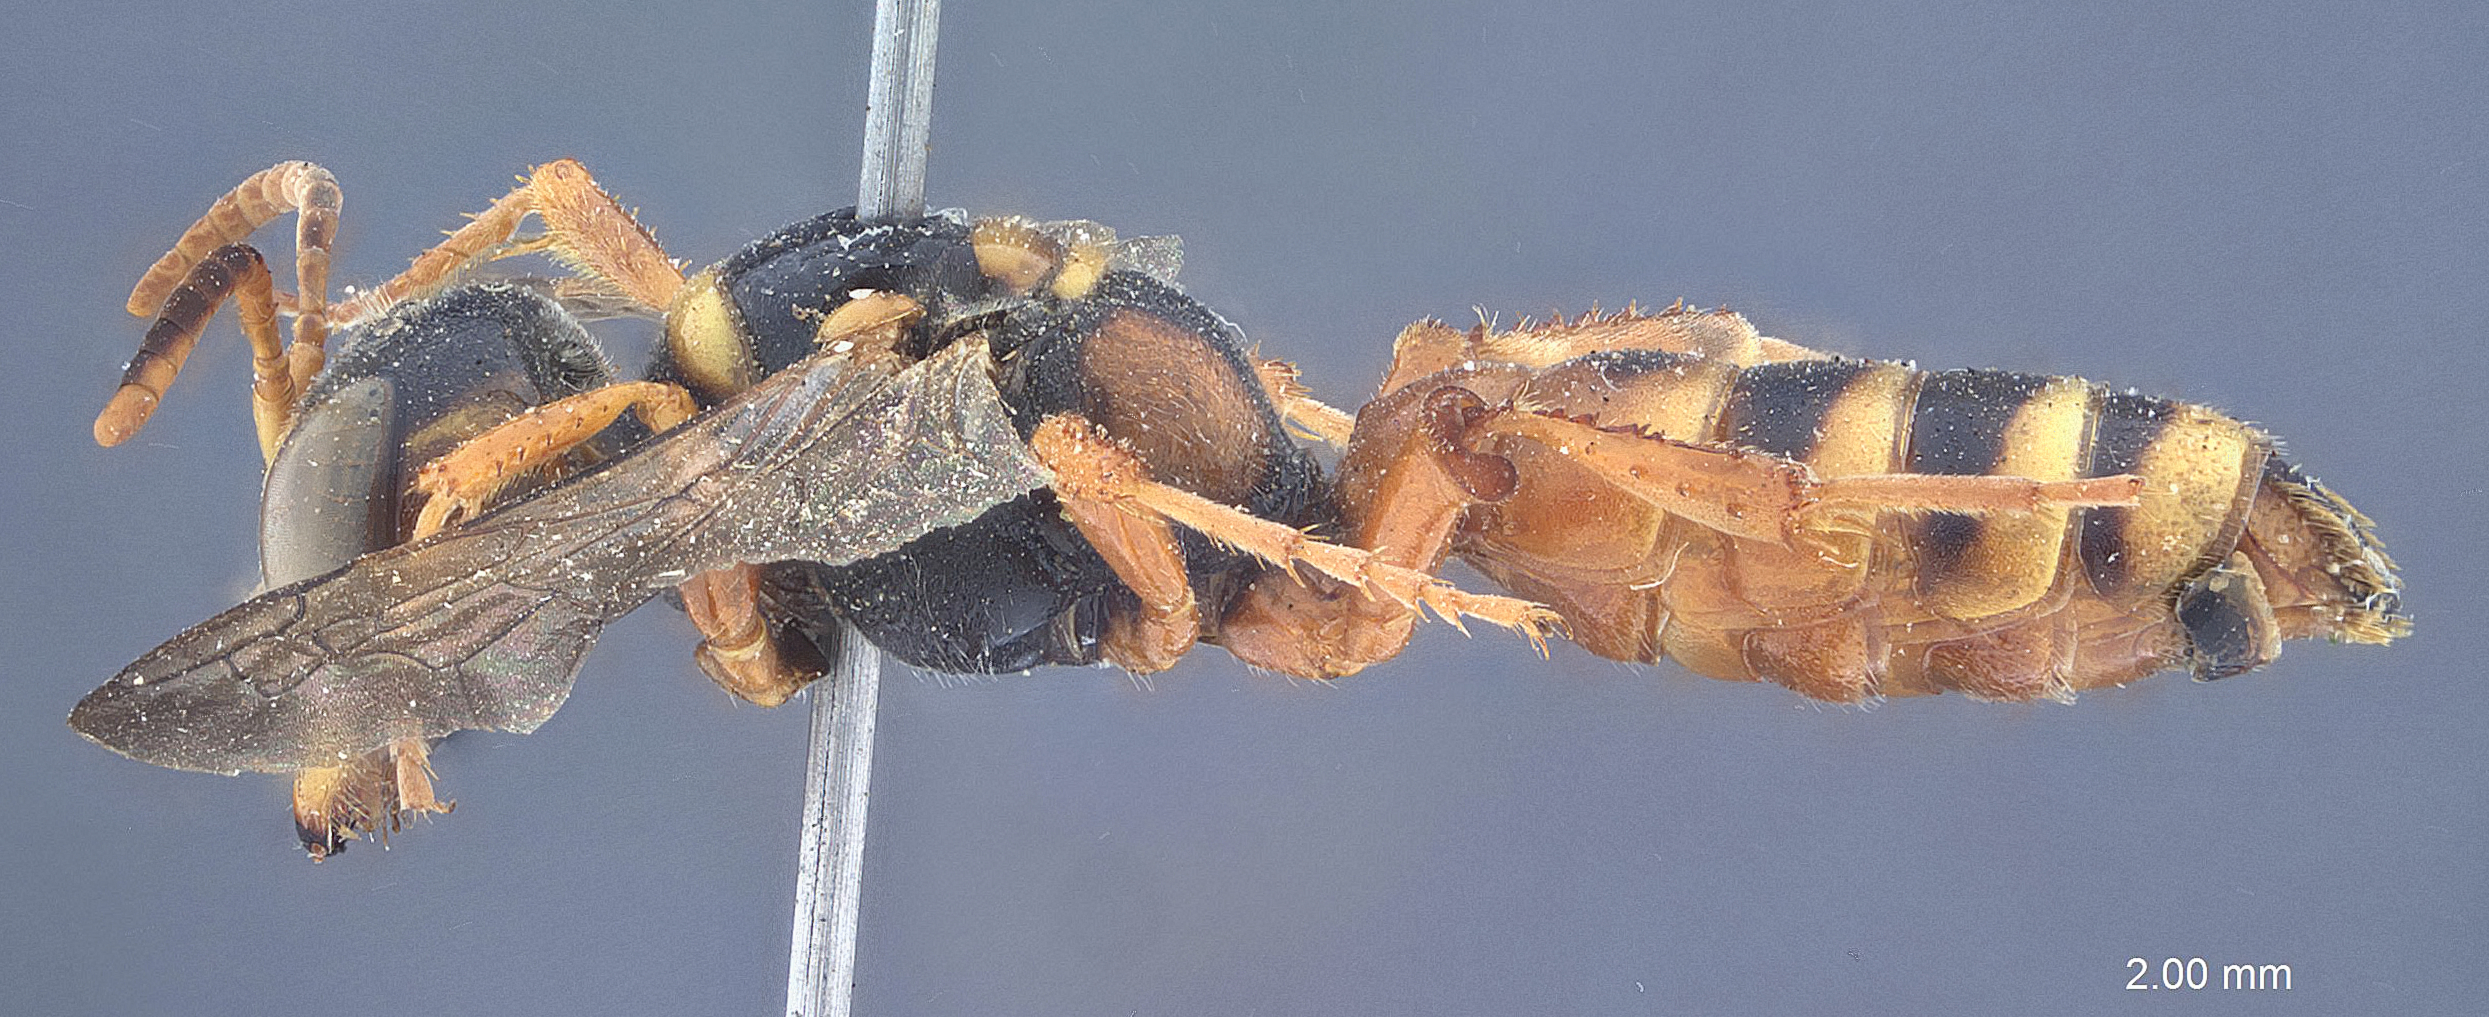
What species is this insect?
Philanthus sinaiticus
